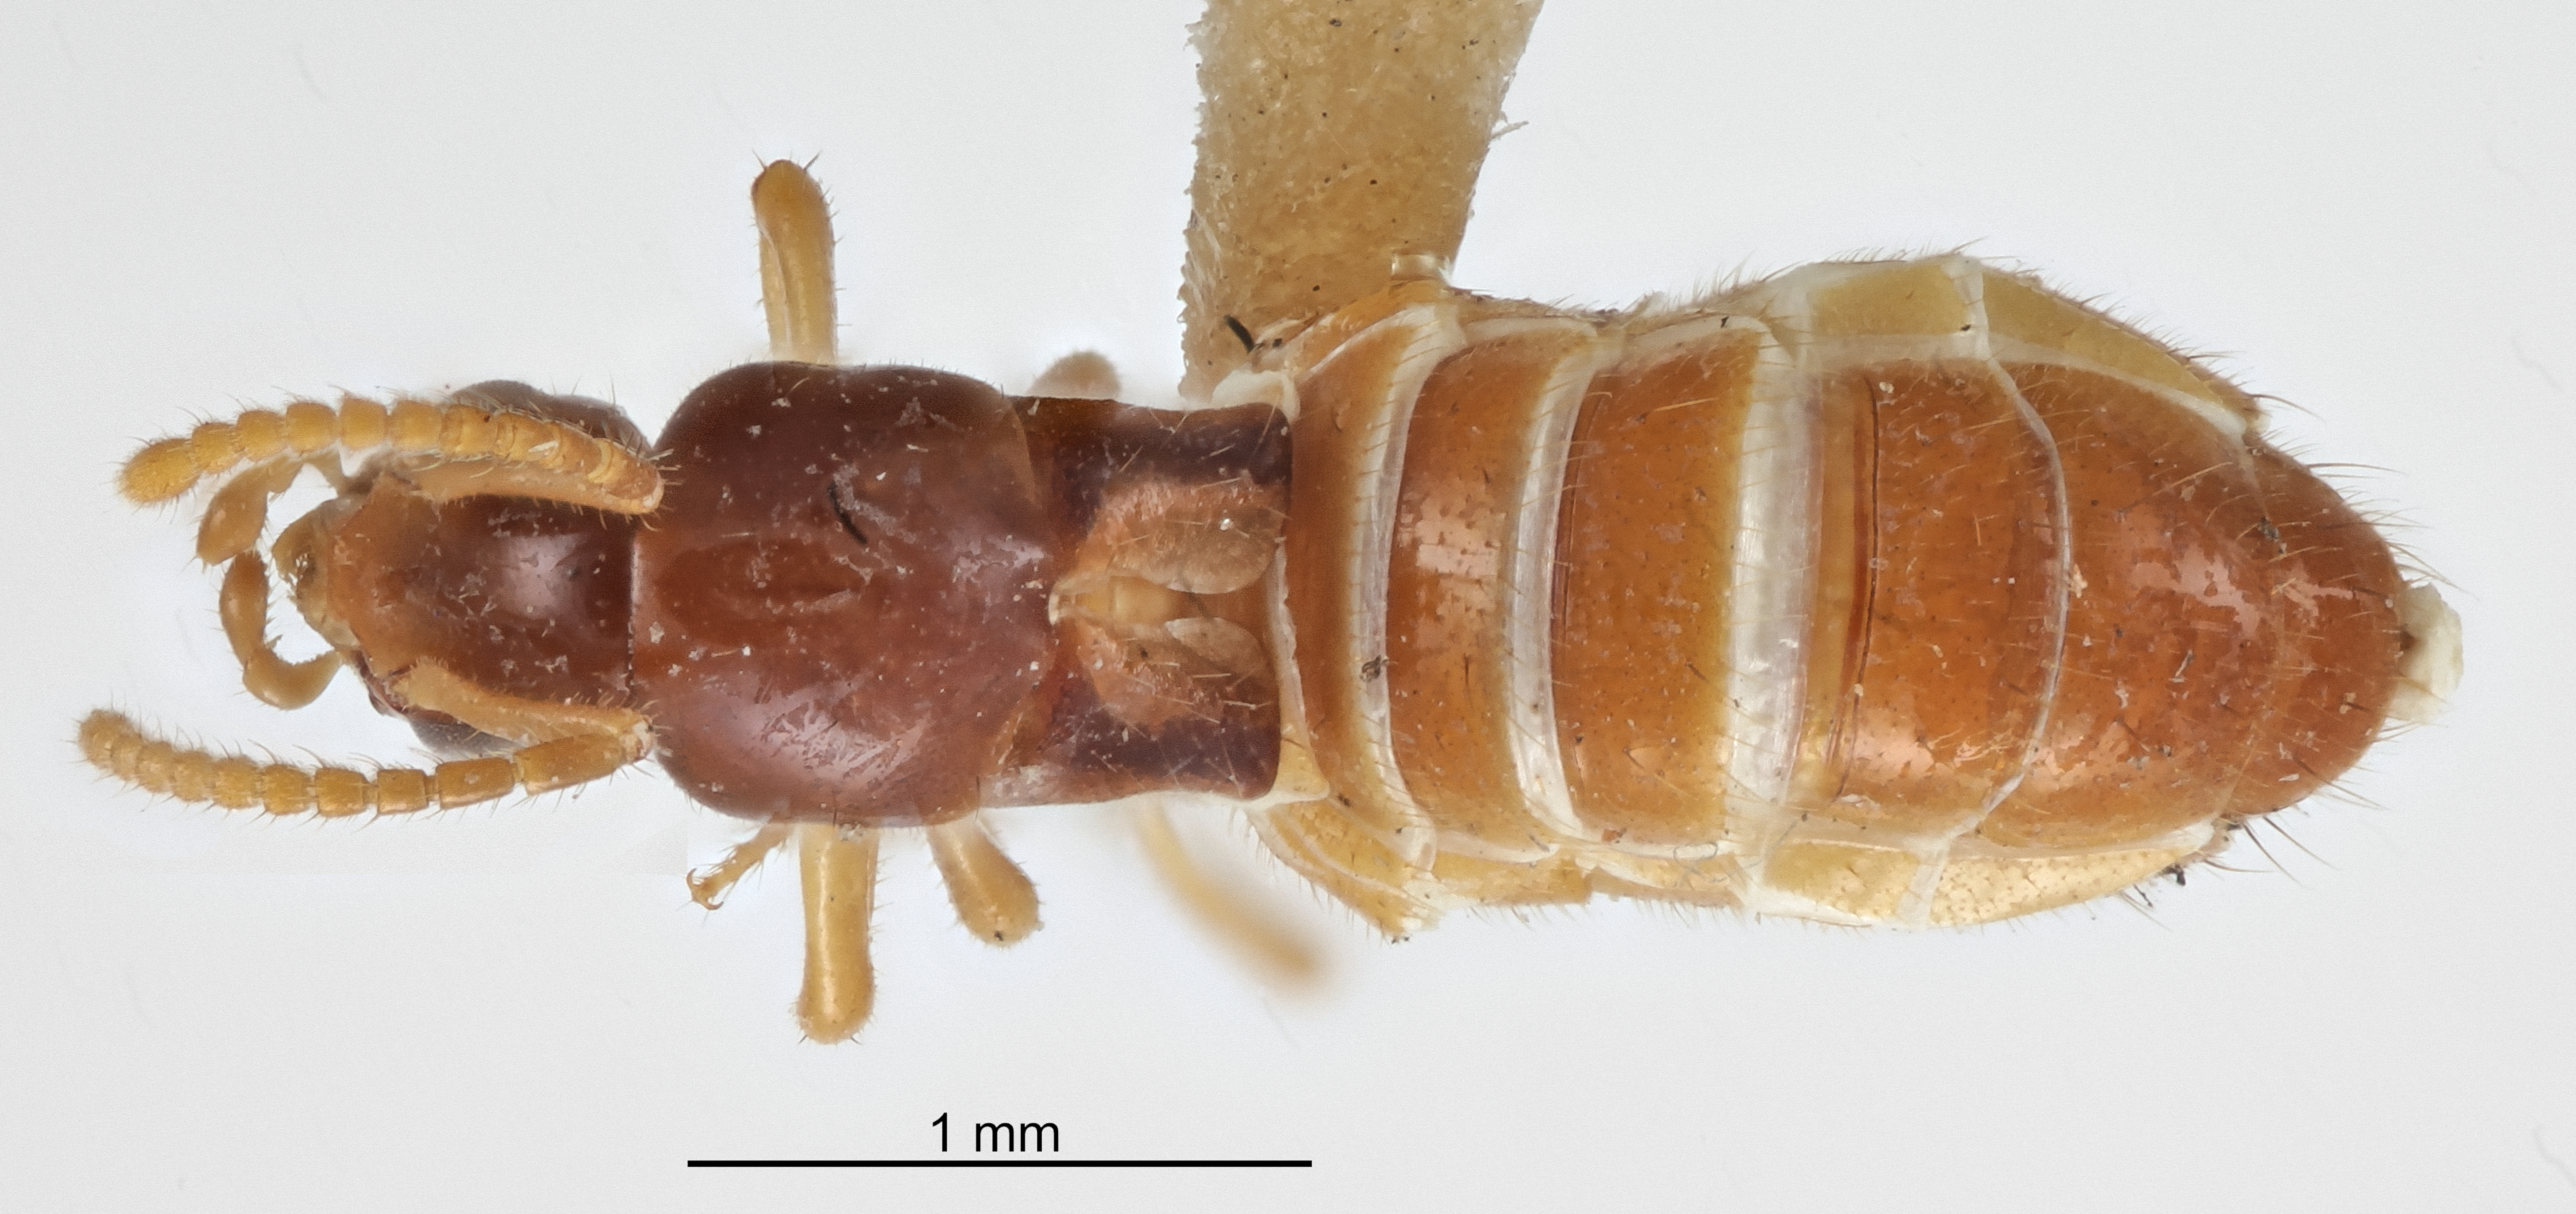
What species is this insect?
Termitogaster simulans
